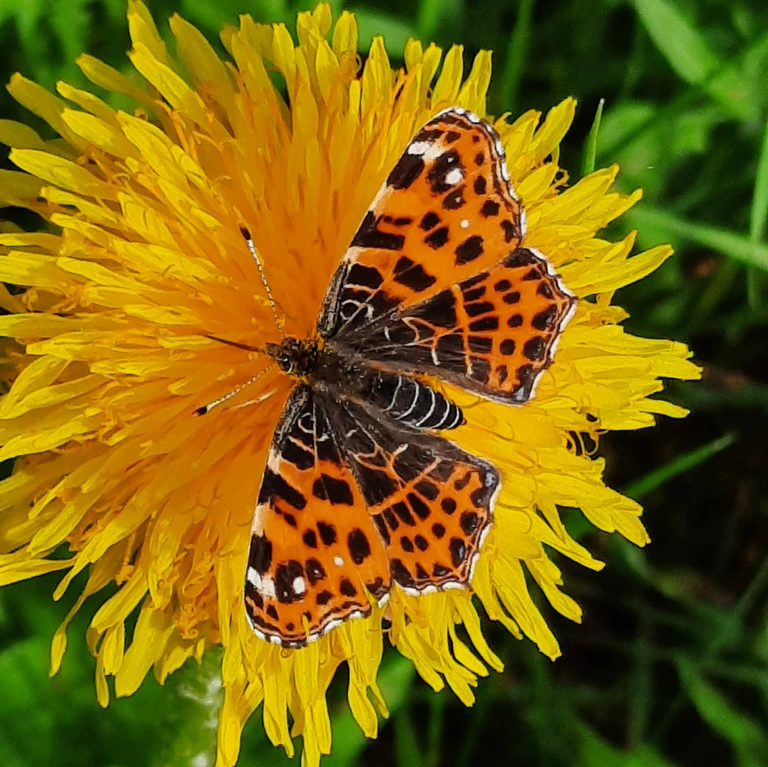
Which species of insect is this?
Araschnia levana
